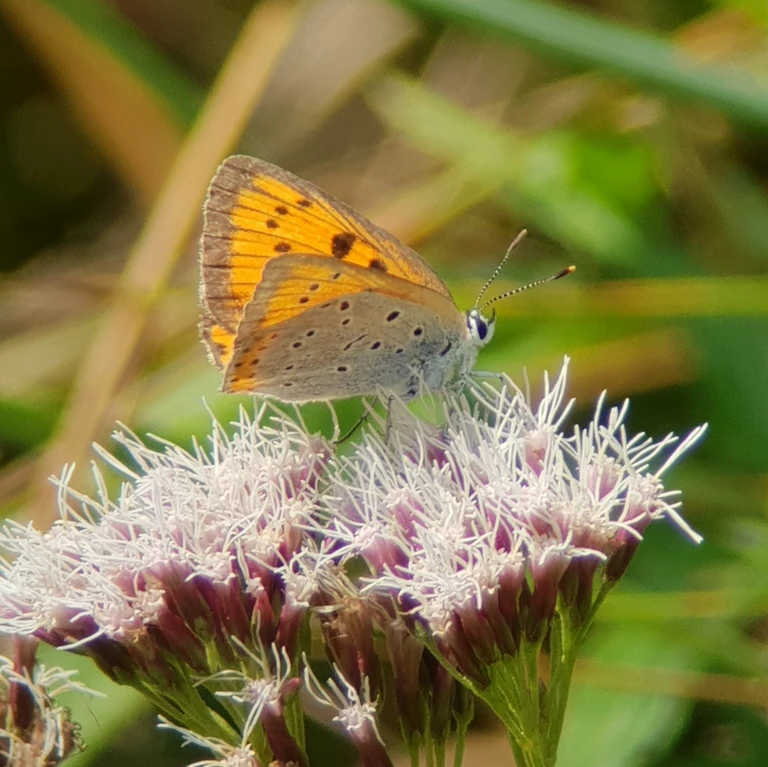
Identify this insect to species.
Lycaena dispar
